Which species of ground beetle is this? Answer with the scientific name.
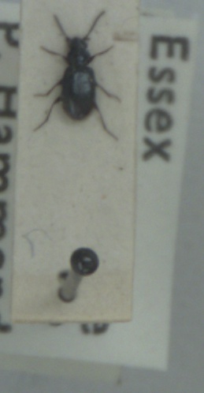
Bembidion minimum
